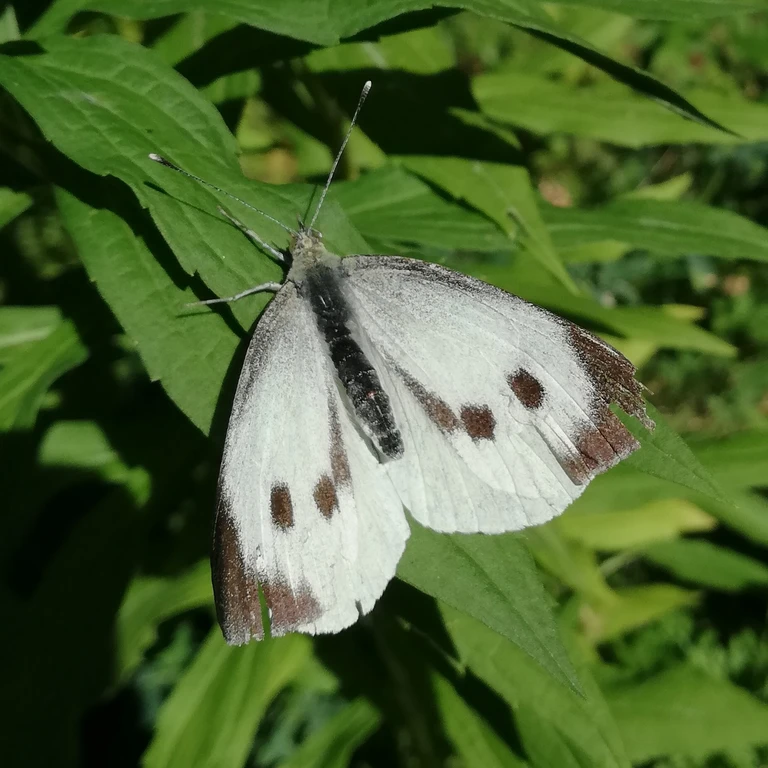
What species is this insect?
Pieris brassicae
